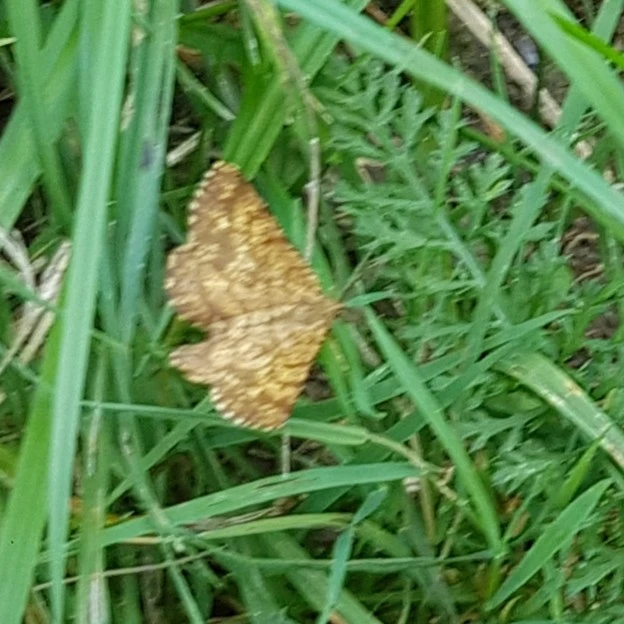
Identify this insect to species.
Ematurga atomaria
